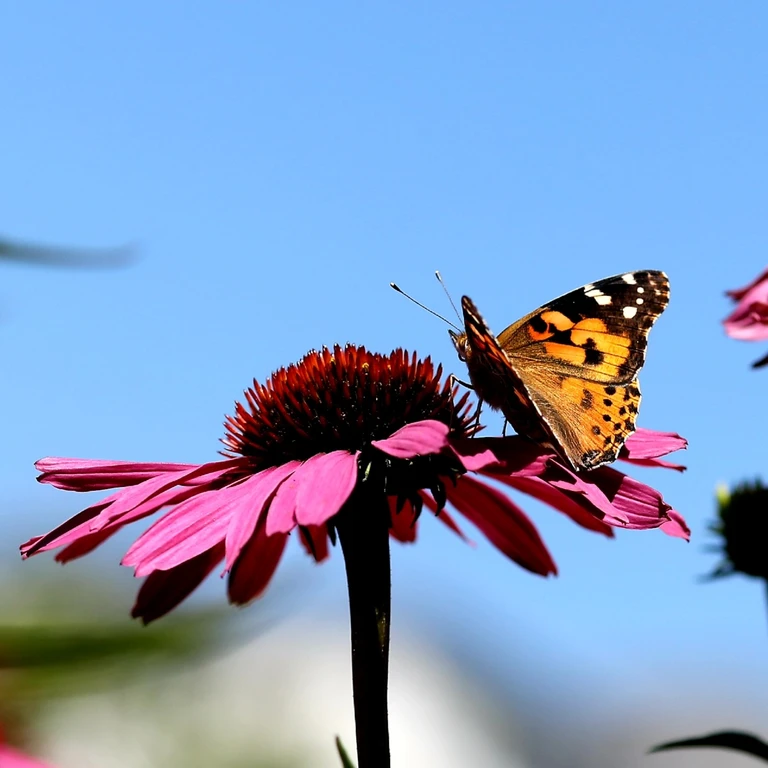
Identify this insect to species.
Vanessa cardui
